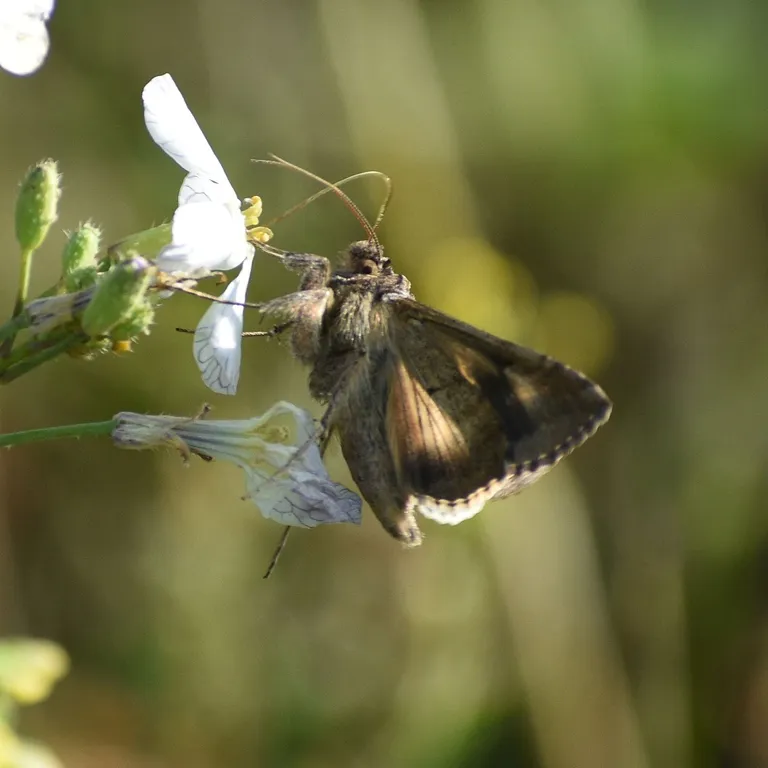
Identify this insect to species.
Autographa gamma
